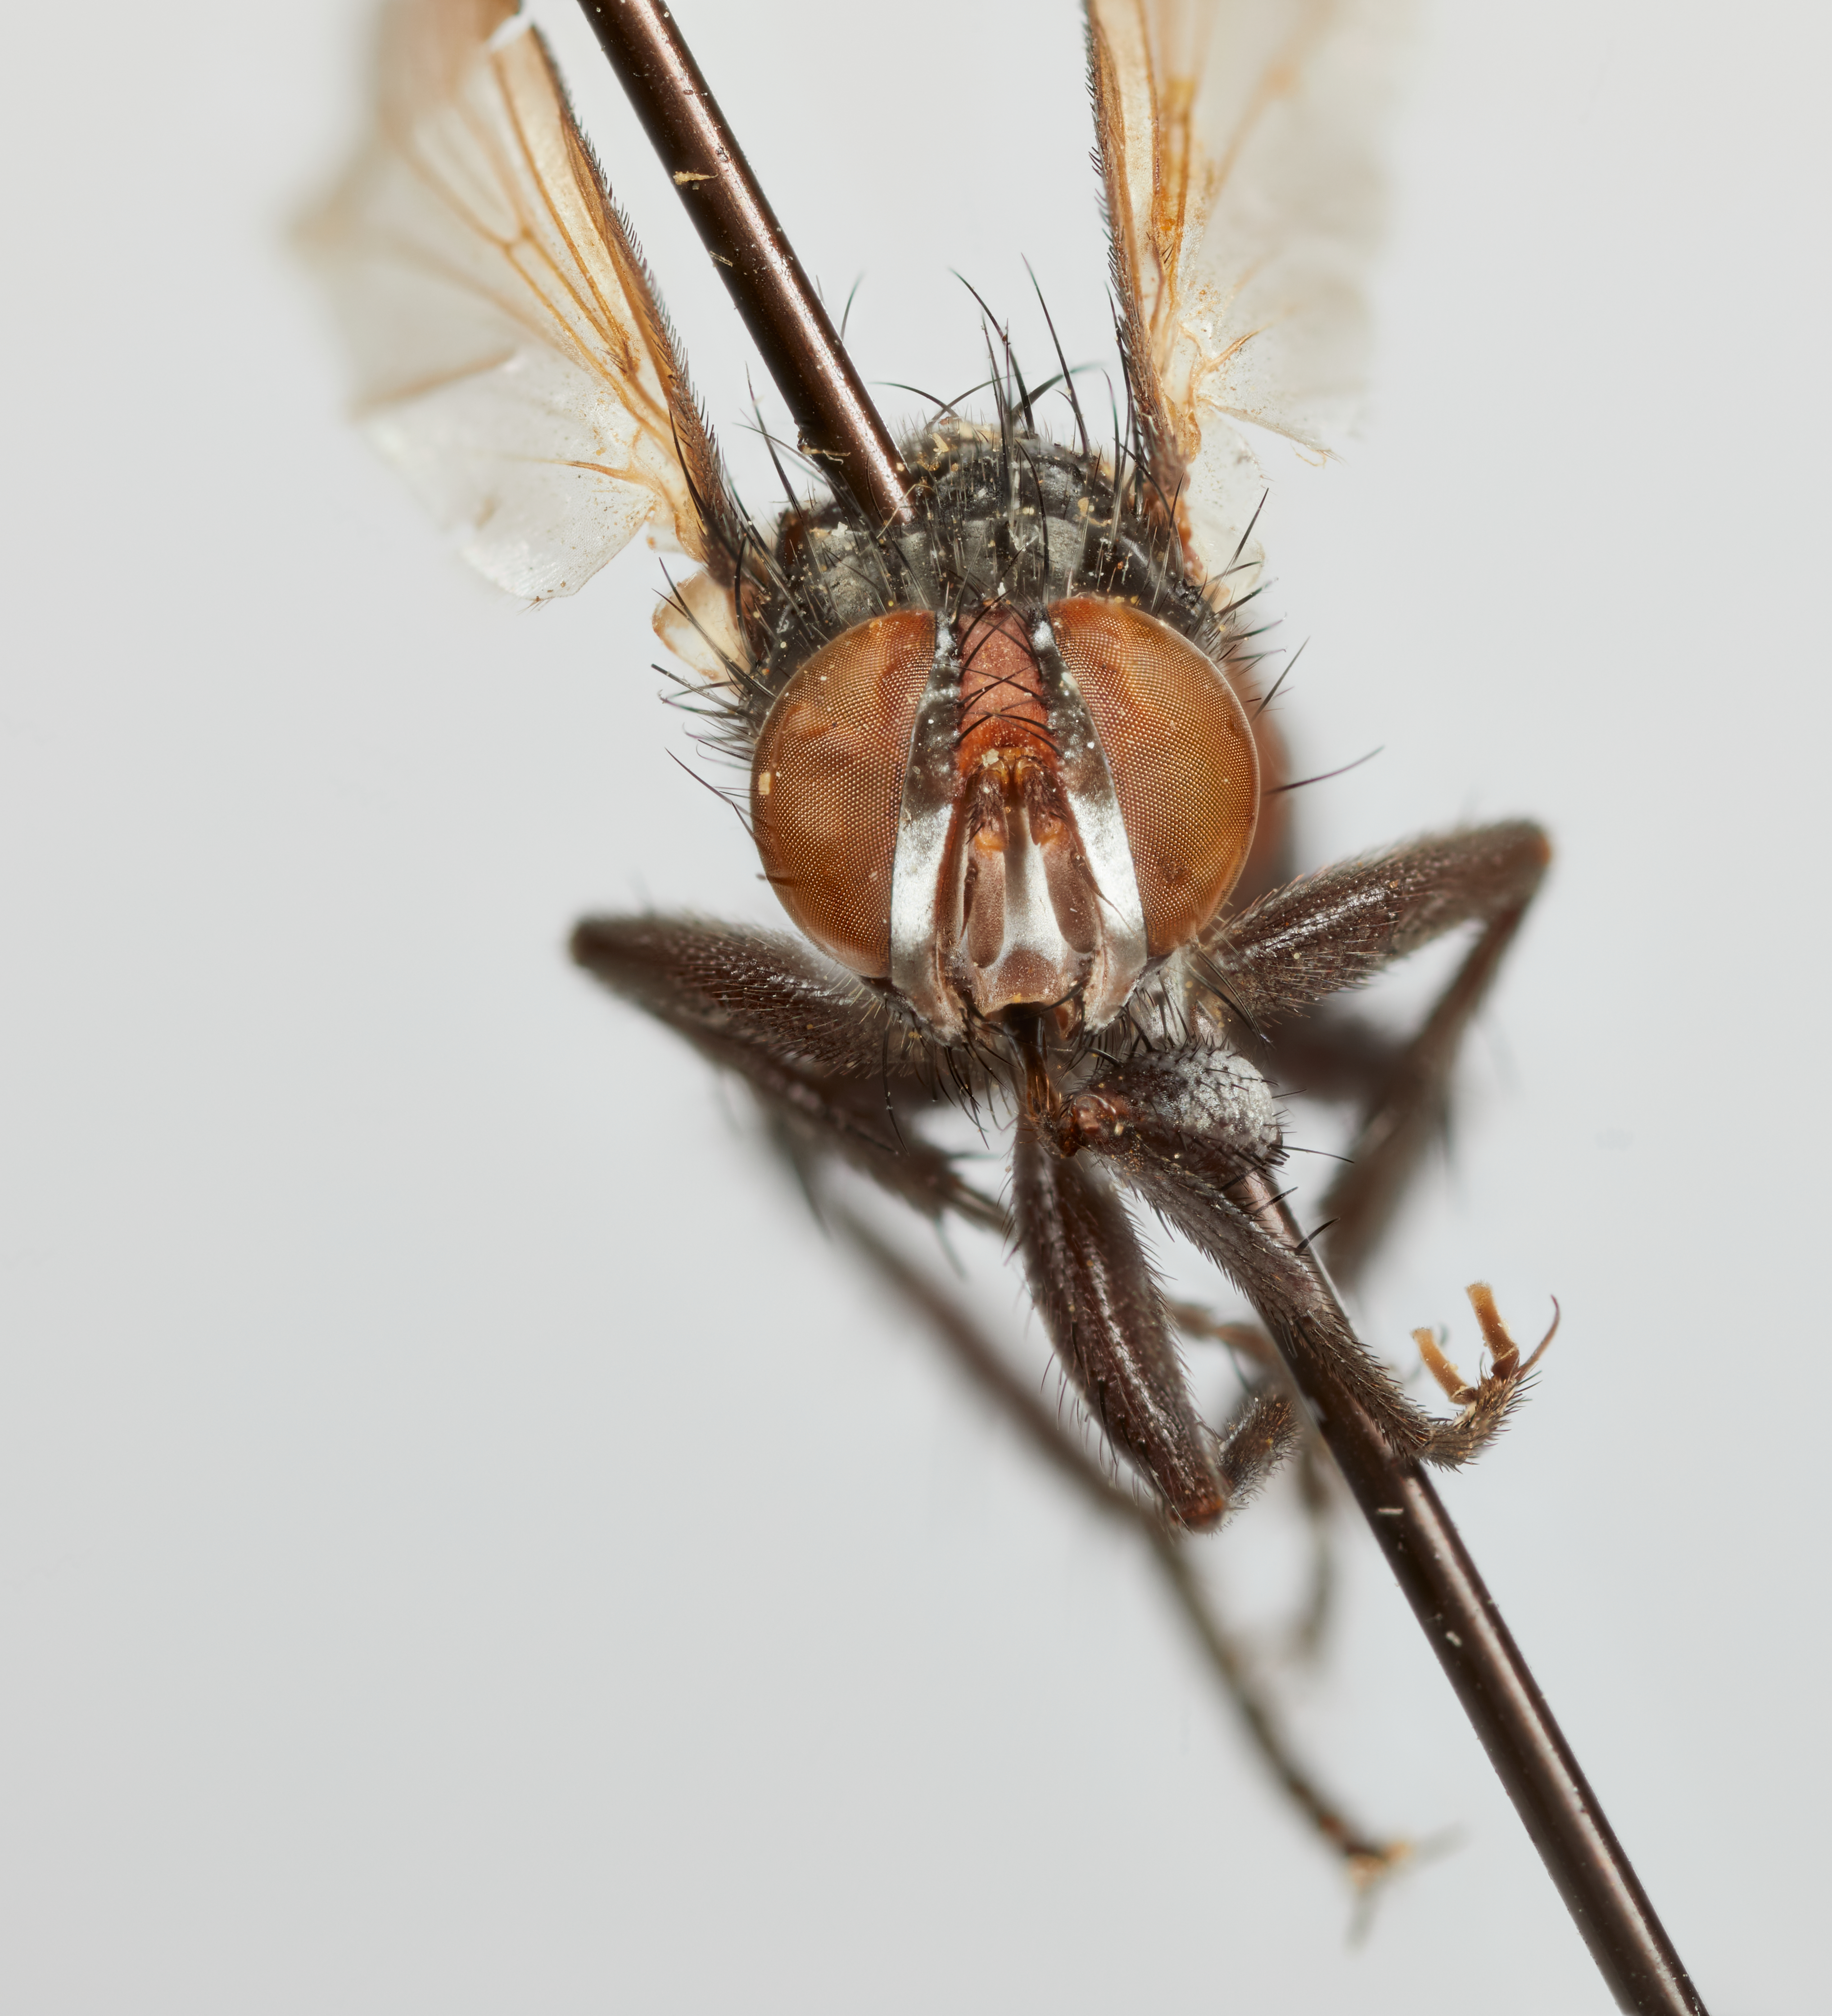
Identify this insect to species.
Cylindromyia alticola
